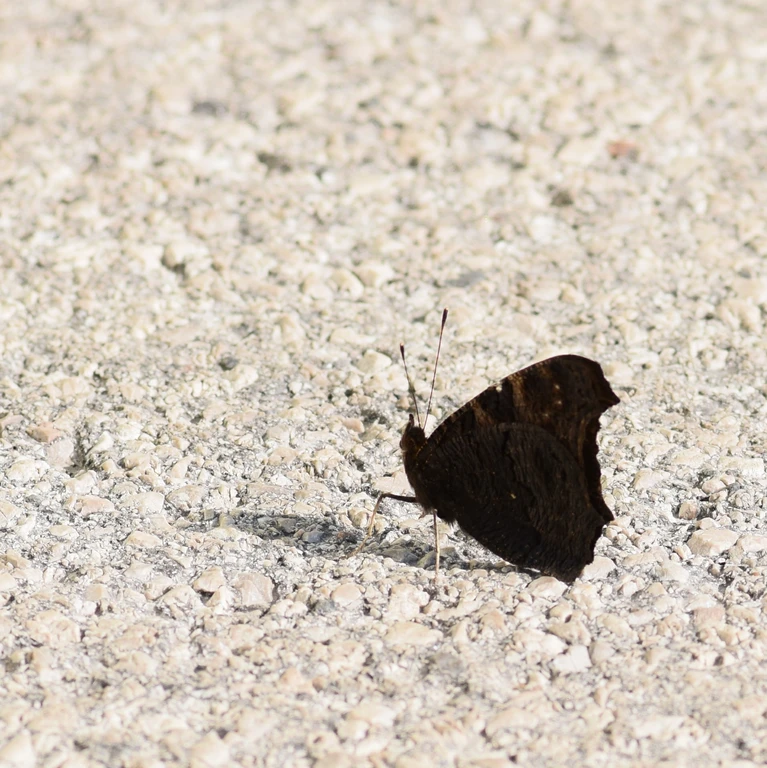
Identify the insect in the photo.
Aglais io
